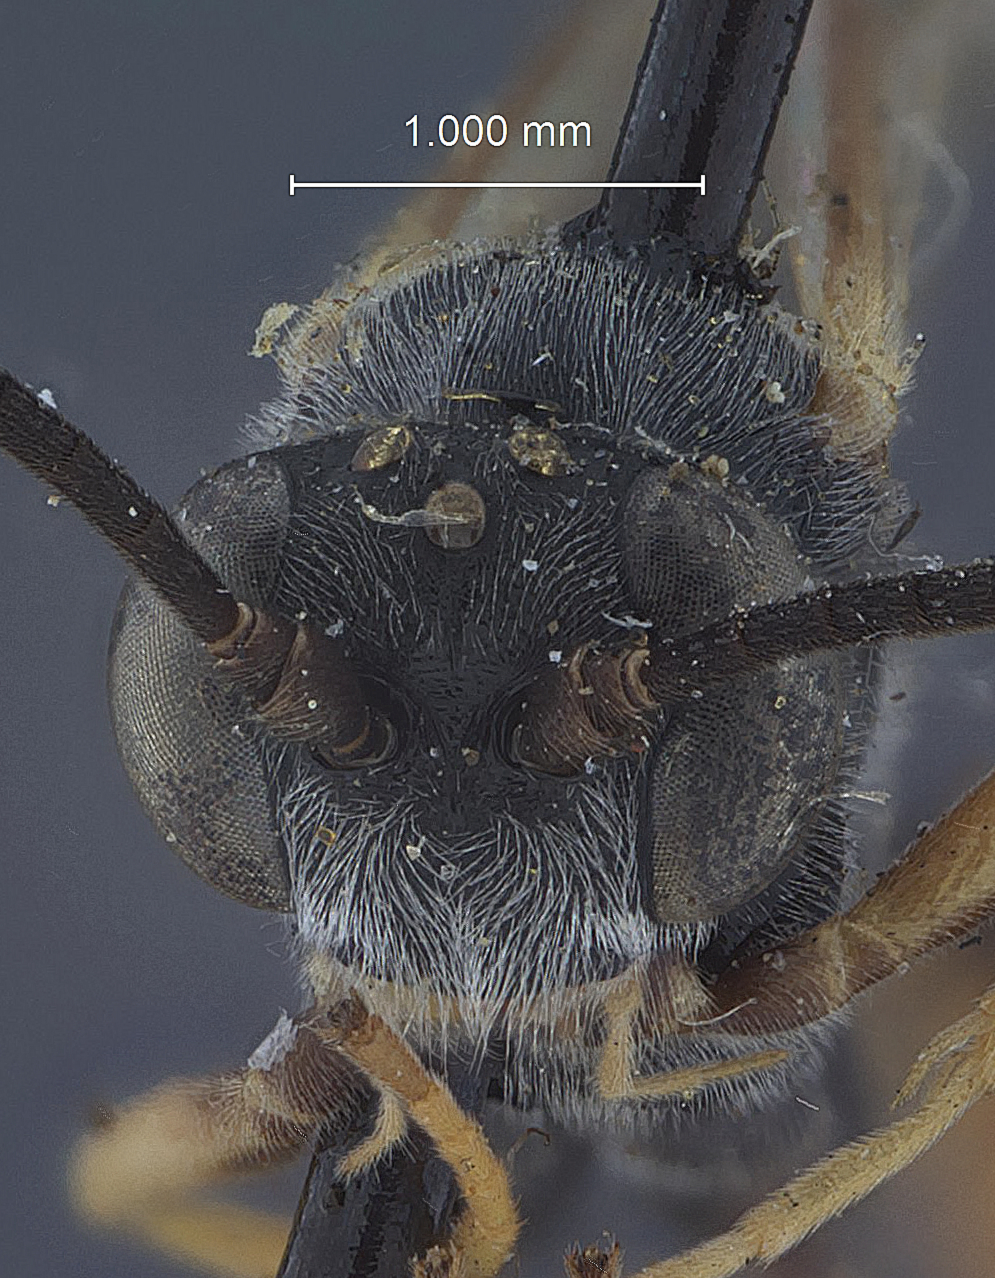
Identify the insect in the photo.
Campoplegidea associata
